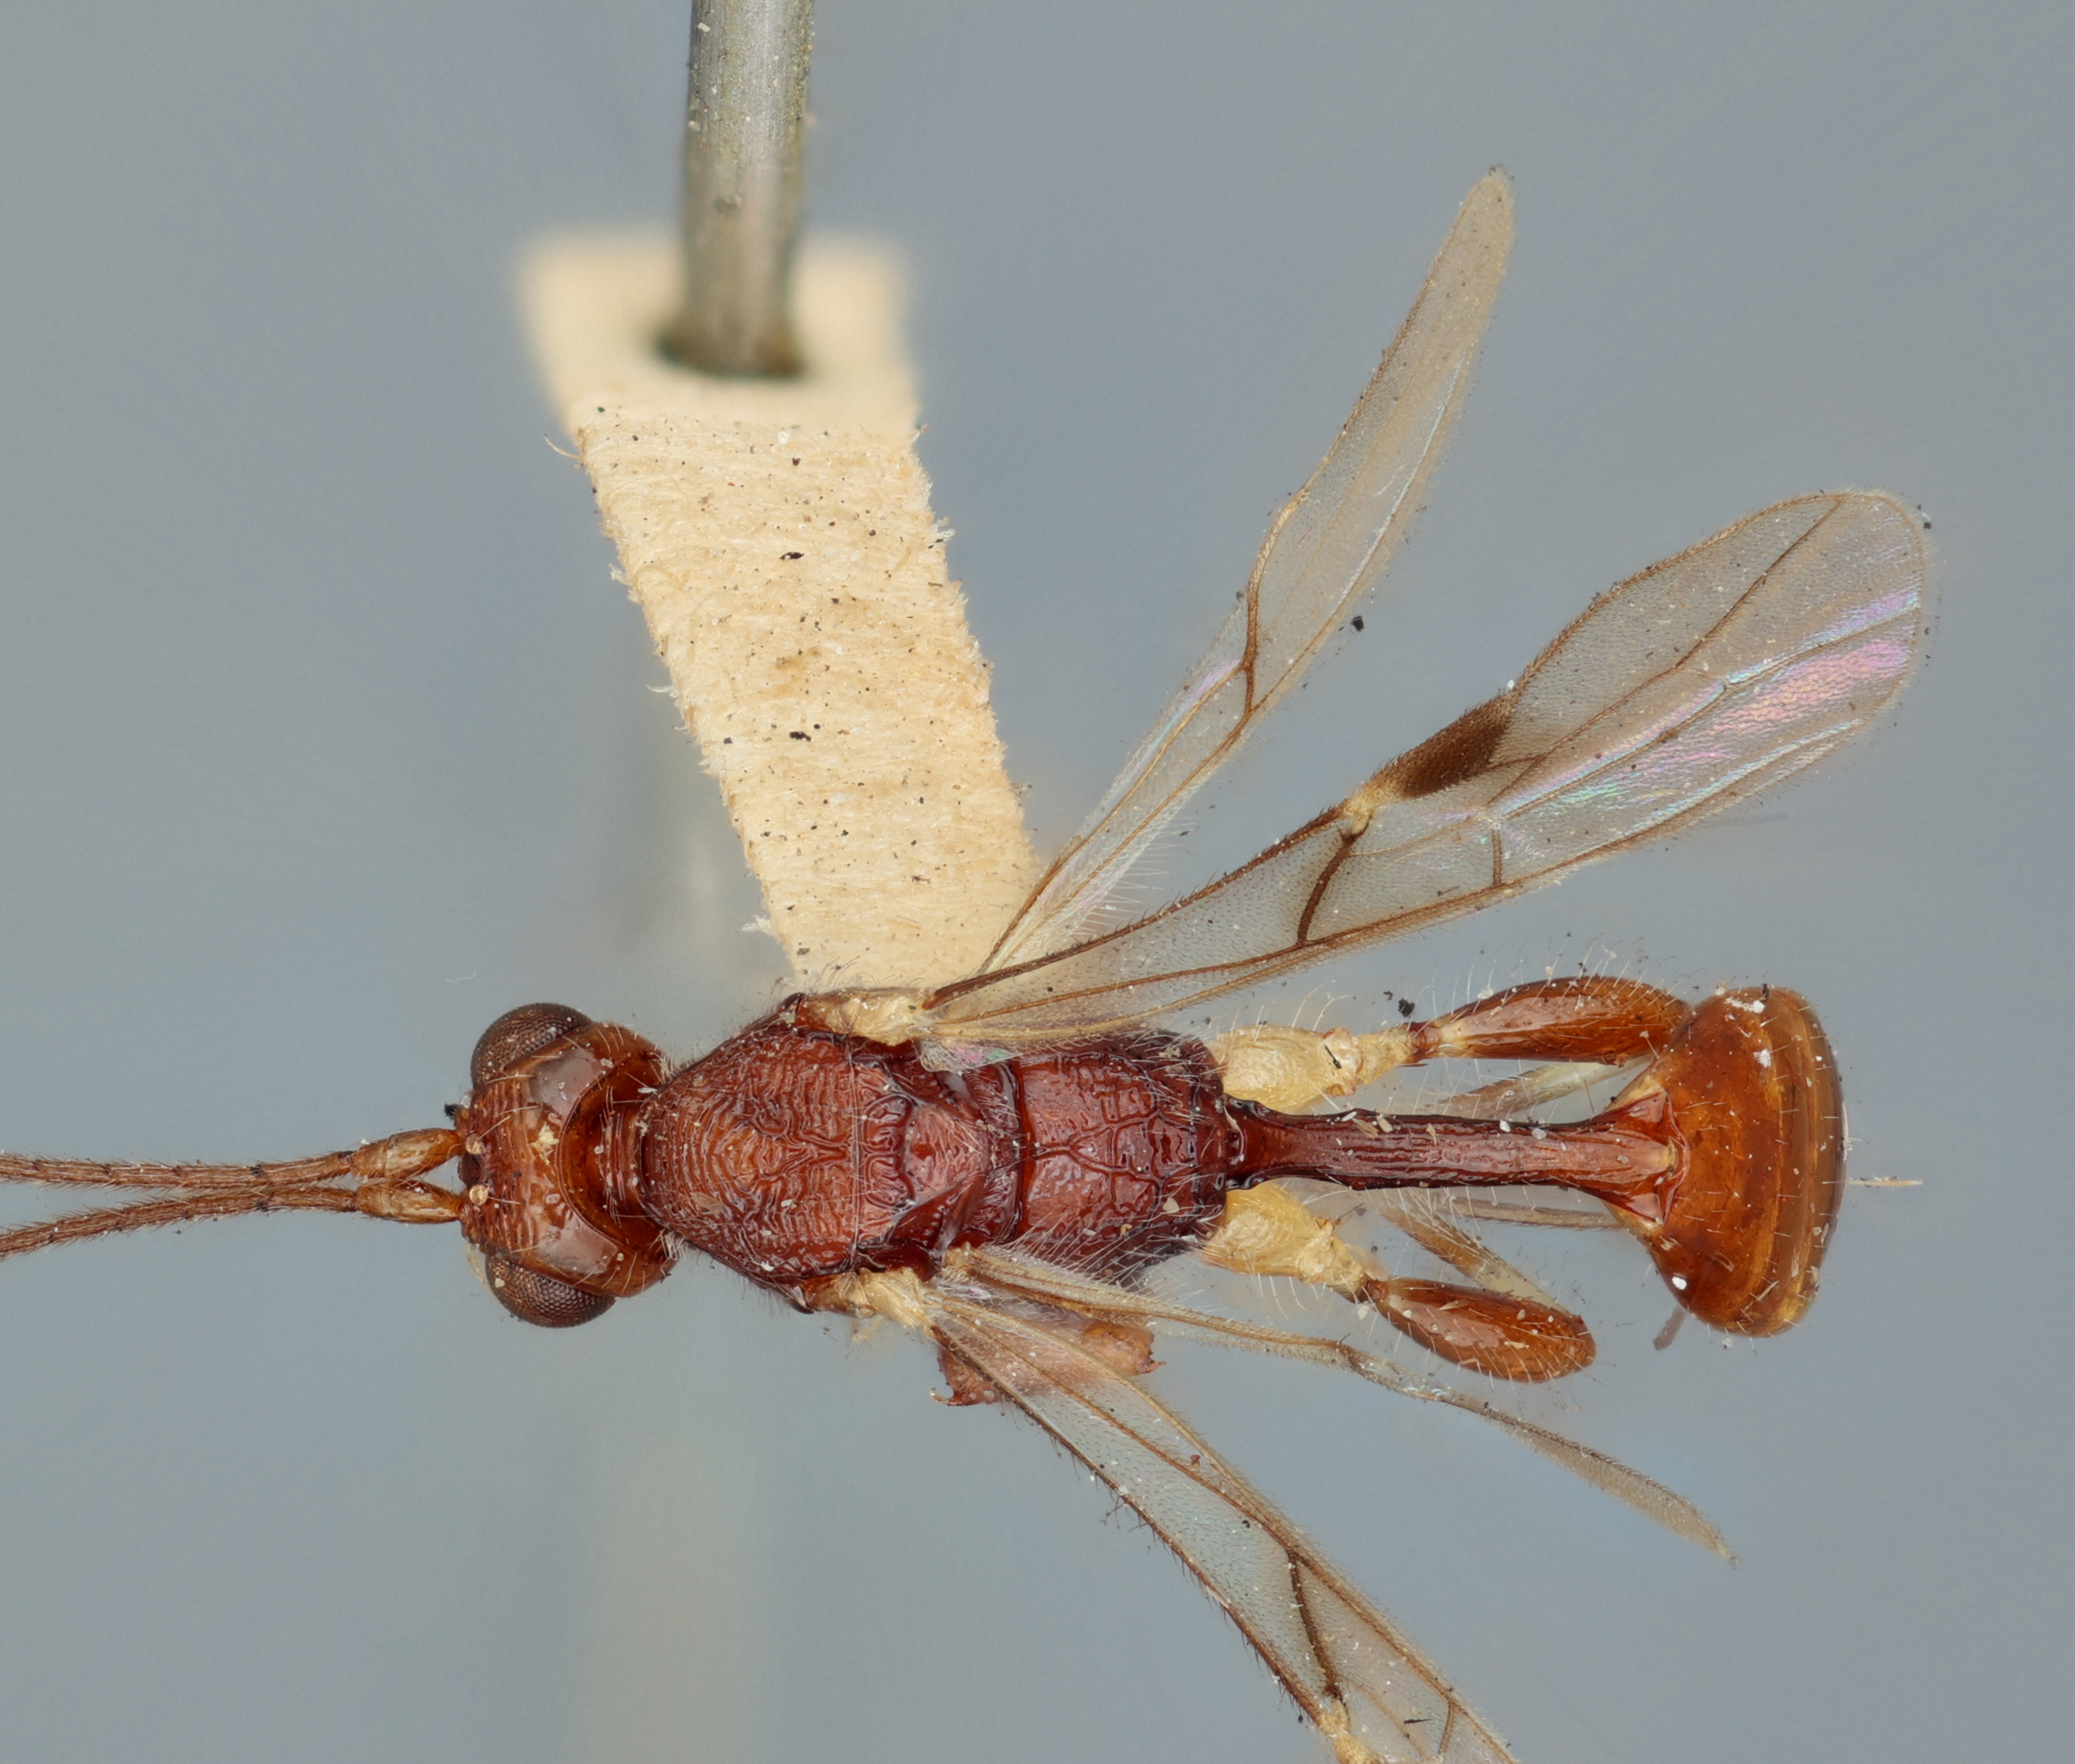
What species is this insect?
Spathius cheops
